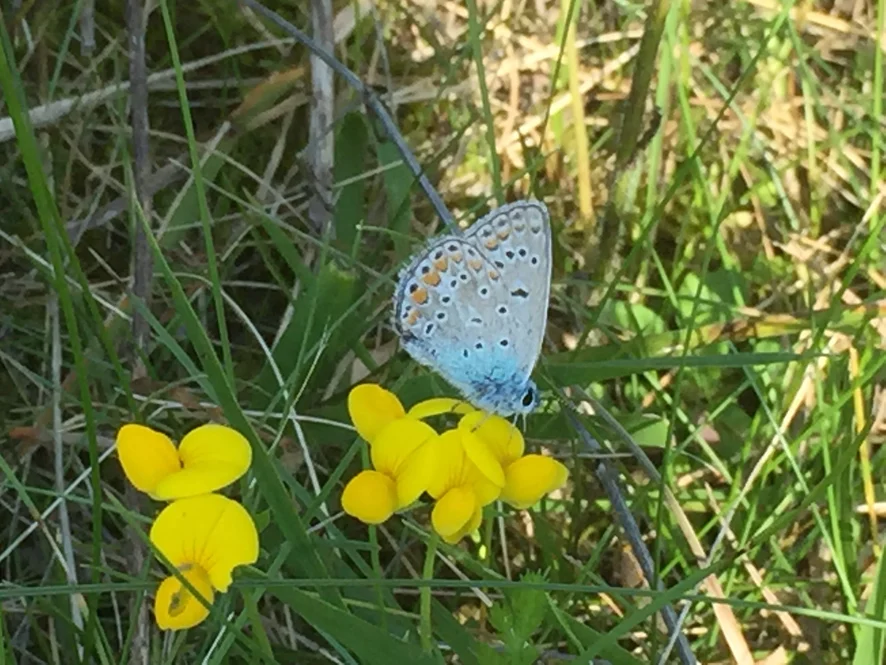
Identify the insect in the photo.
Polyommatus icarus
